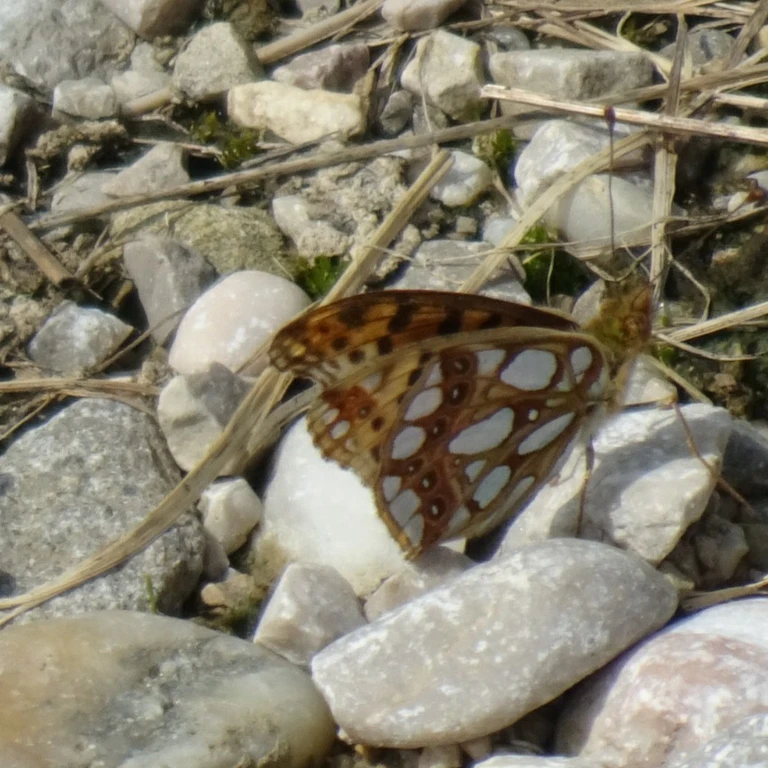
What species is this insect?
Issoria lathonia
